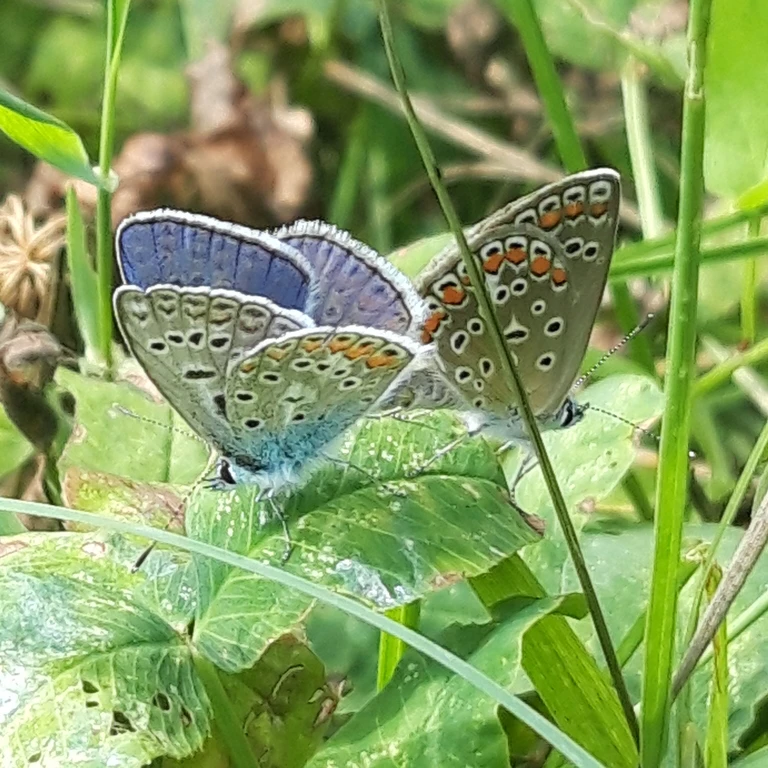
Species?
Polyommatus icarus
